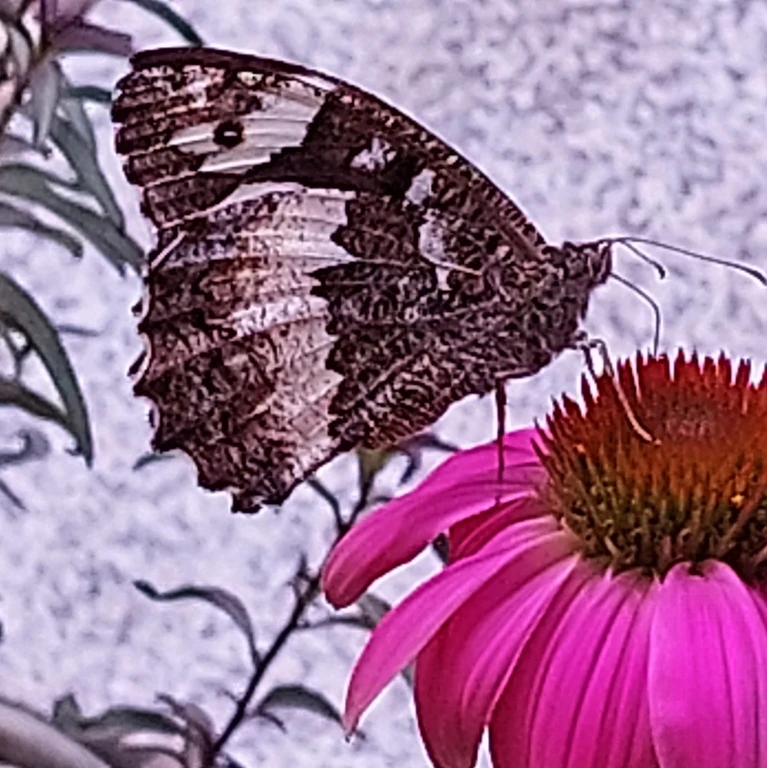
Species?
Brintesia circe
